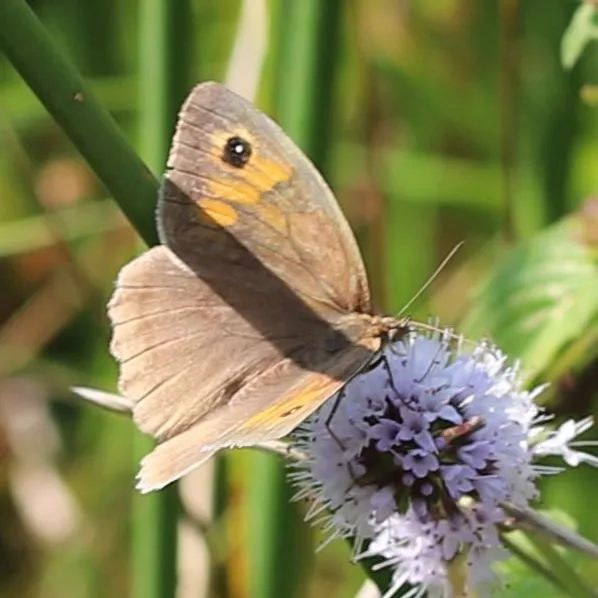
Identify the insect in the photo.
Maniola jurtina
